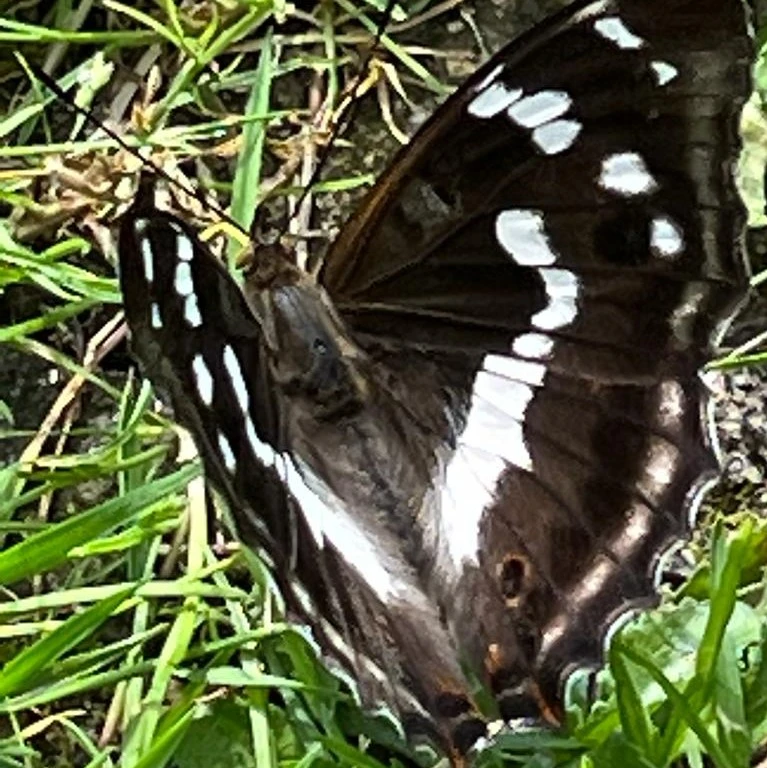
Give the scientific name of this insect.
Apatura iris
